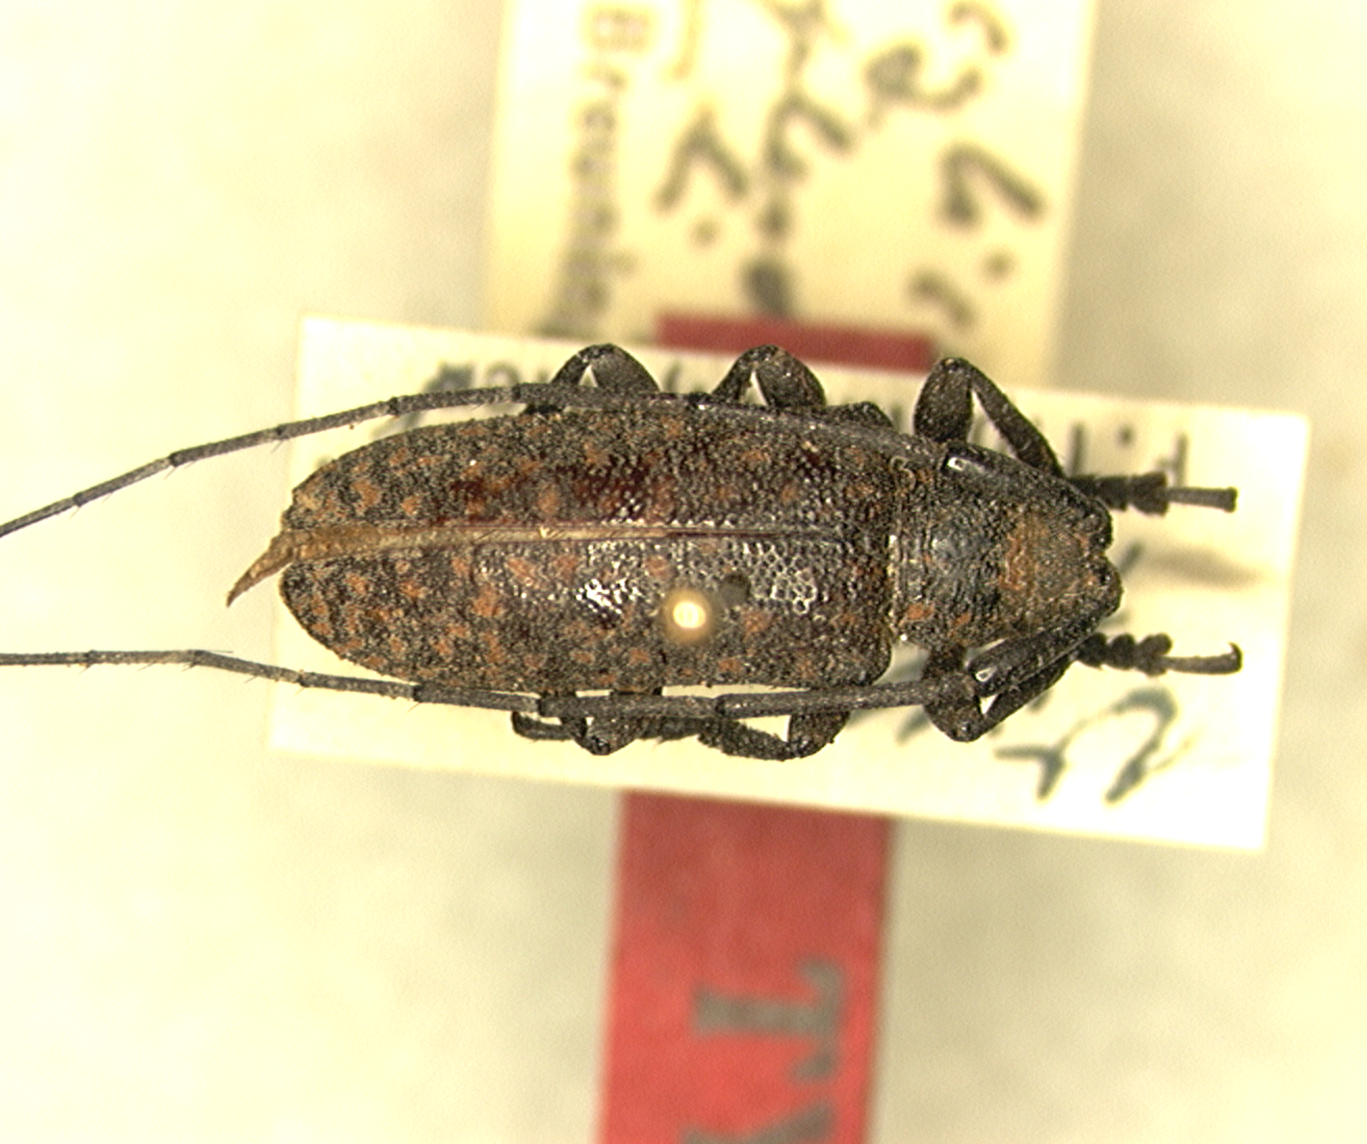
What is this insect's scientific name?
Paracylicasta ceroplesoides
